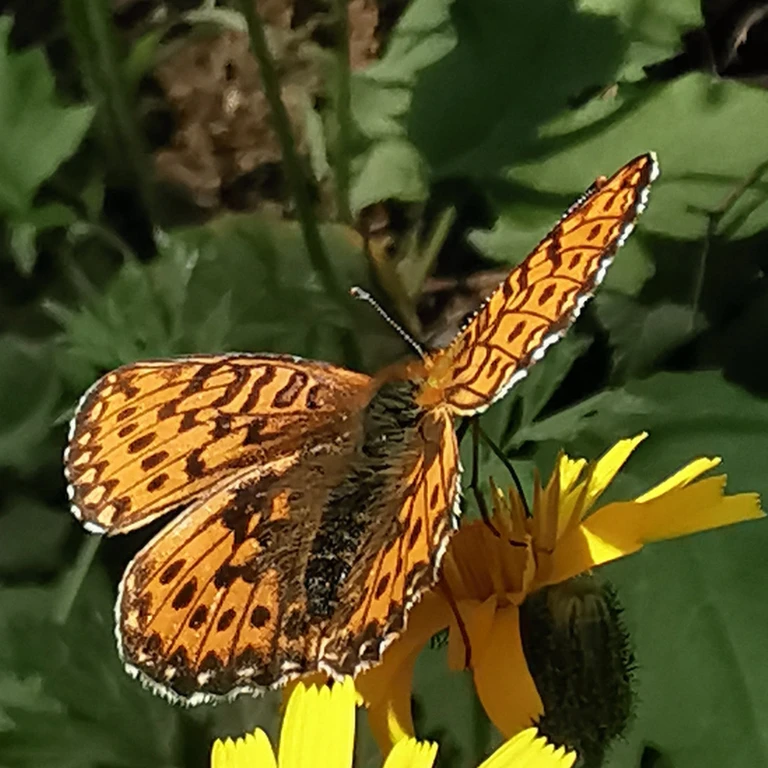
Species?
Boloria euphrosyne (also Clossiana euphrosyne)
